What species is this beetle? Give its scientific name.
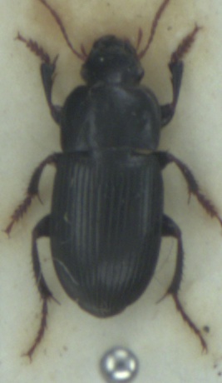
Harpalus tardus
